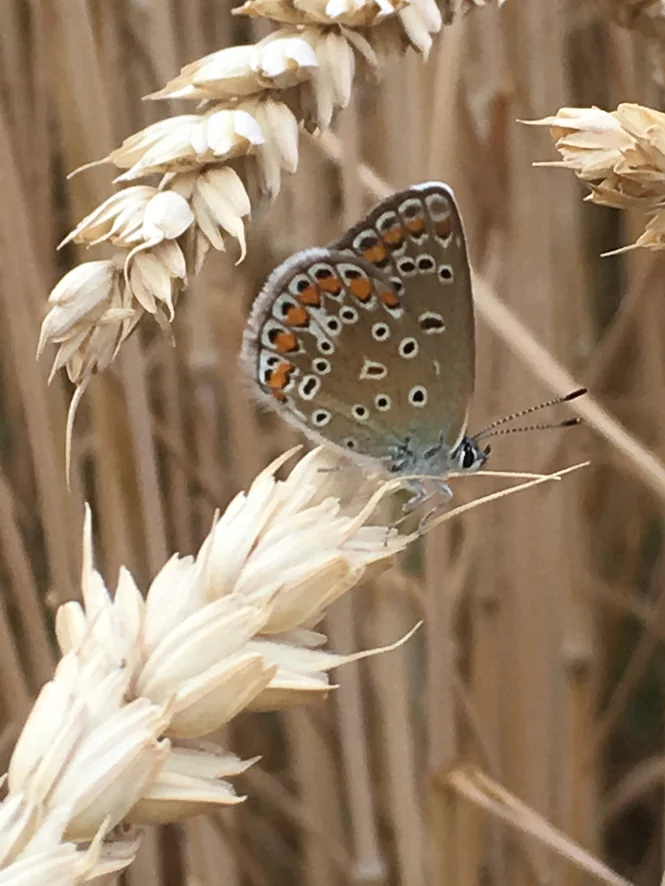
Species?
Polyommatus icarus
